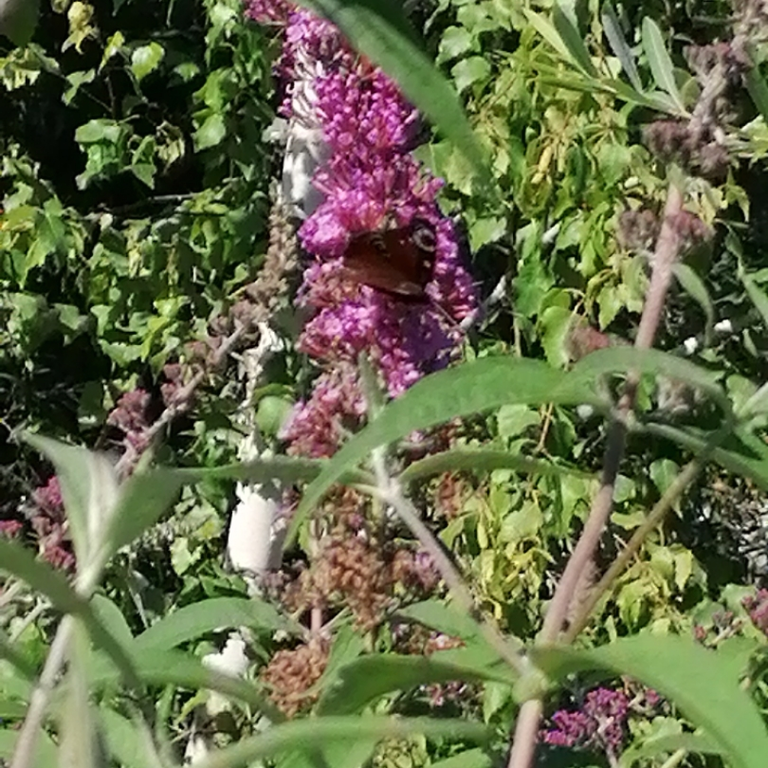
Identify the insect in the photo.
Aglais io
